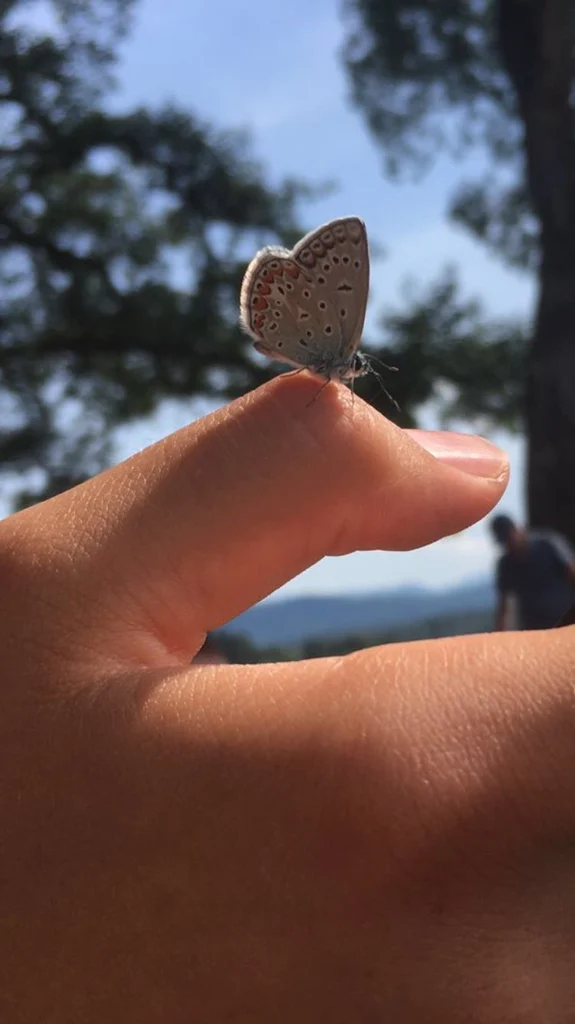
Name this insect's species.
Polyommatus icarus
